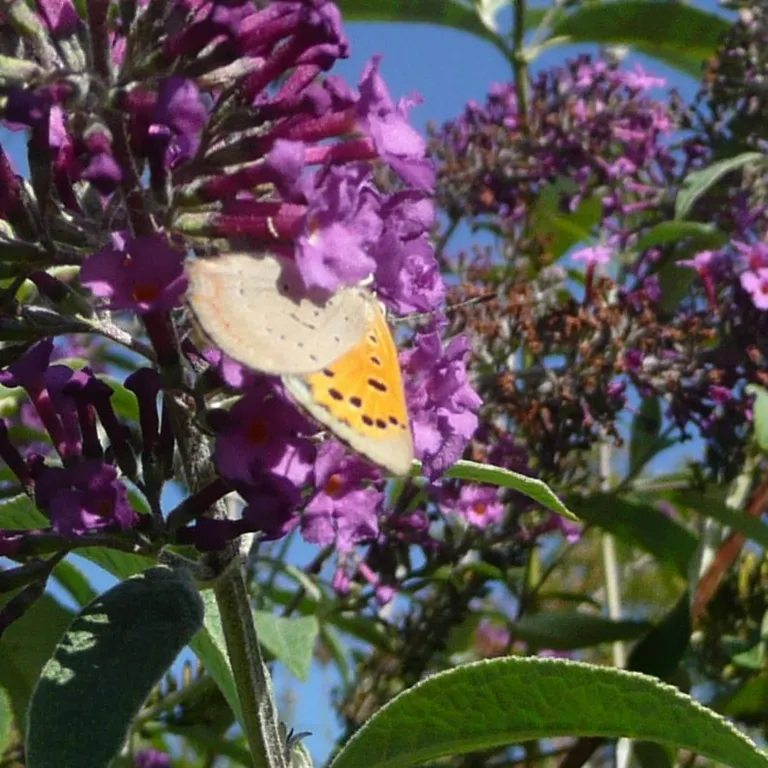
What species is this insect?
Lycaena phlaeas
